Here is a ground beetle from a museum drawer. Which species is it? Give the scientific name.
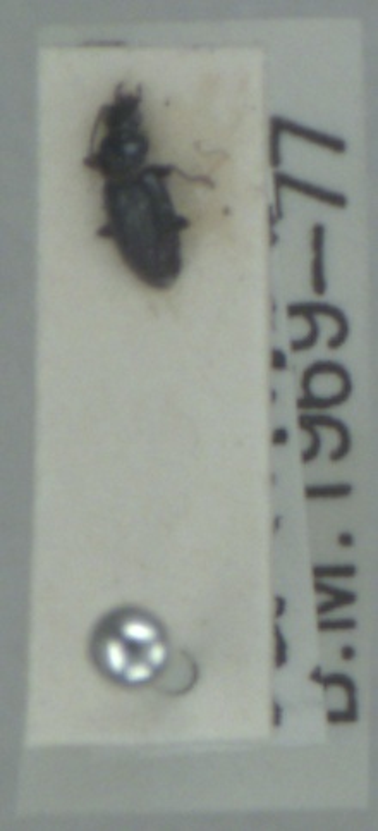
Bembidion minimum
